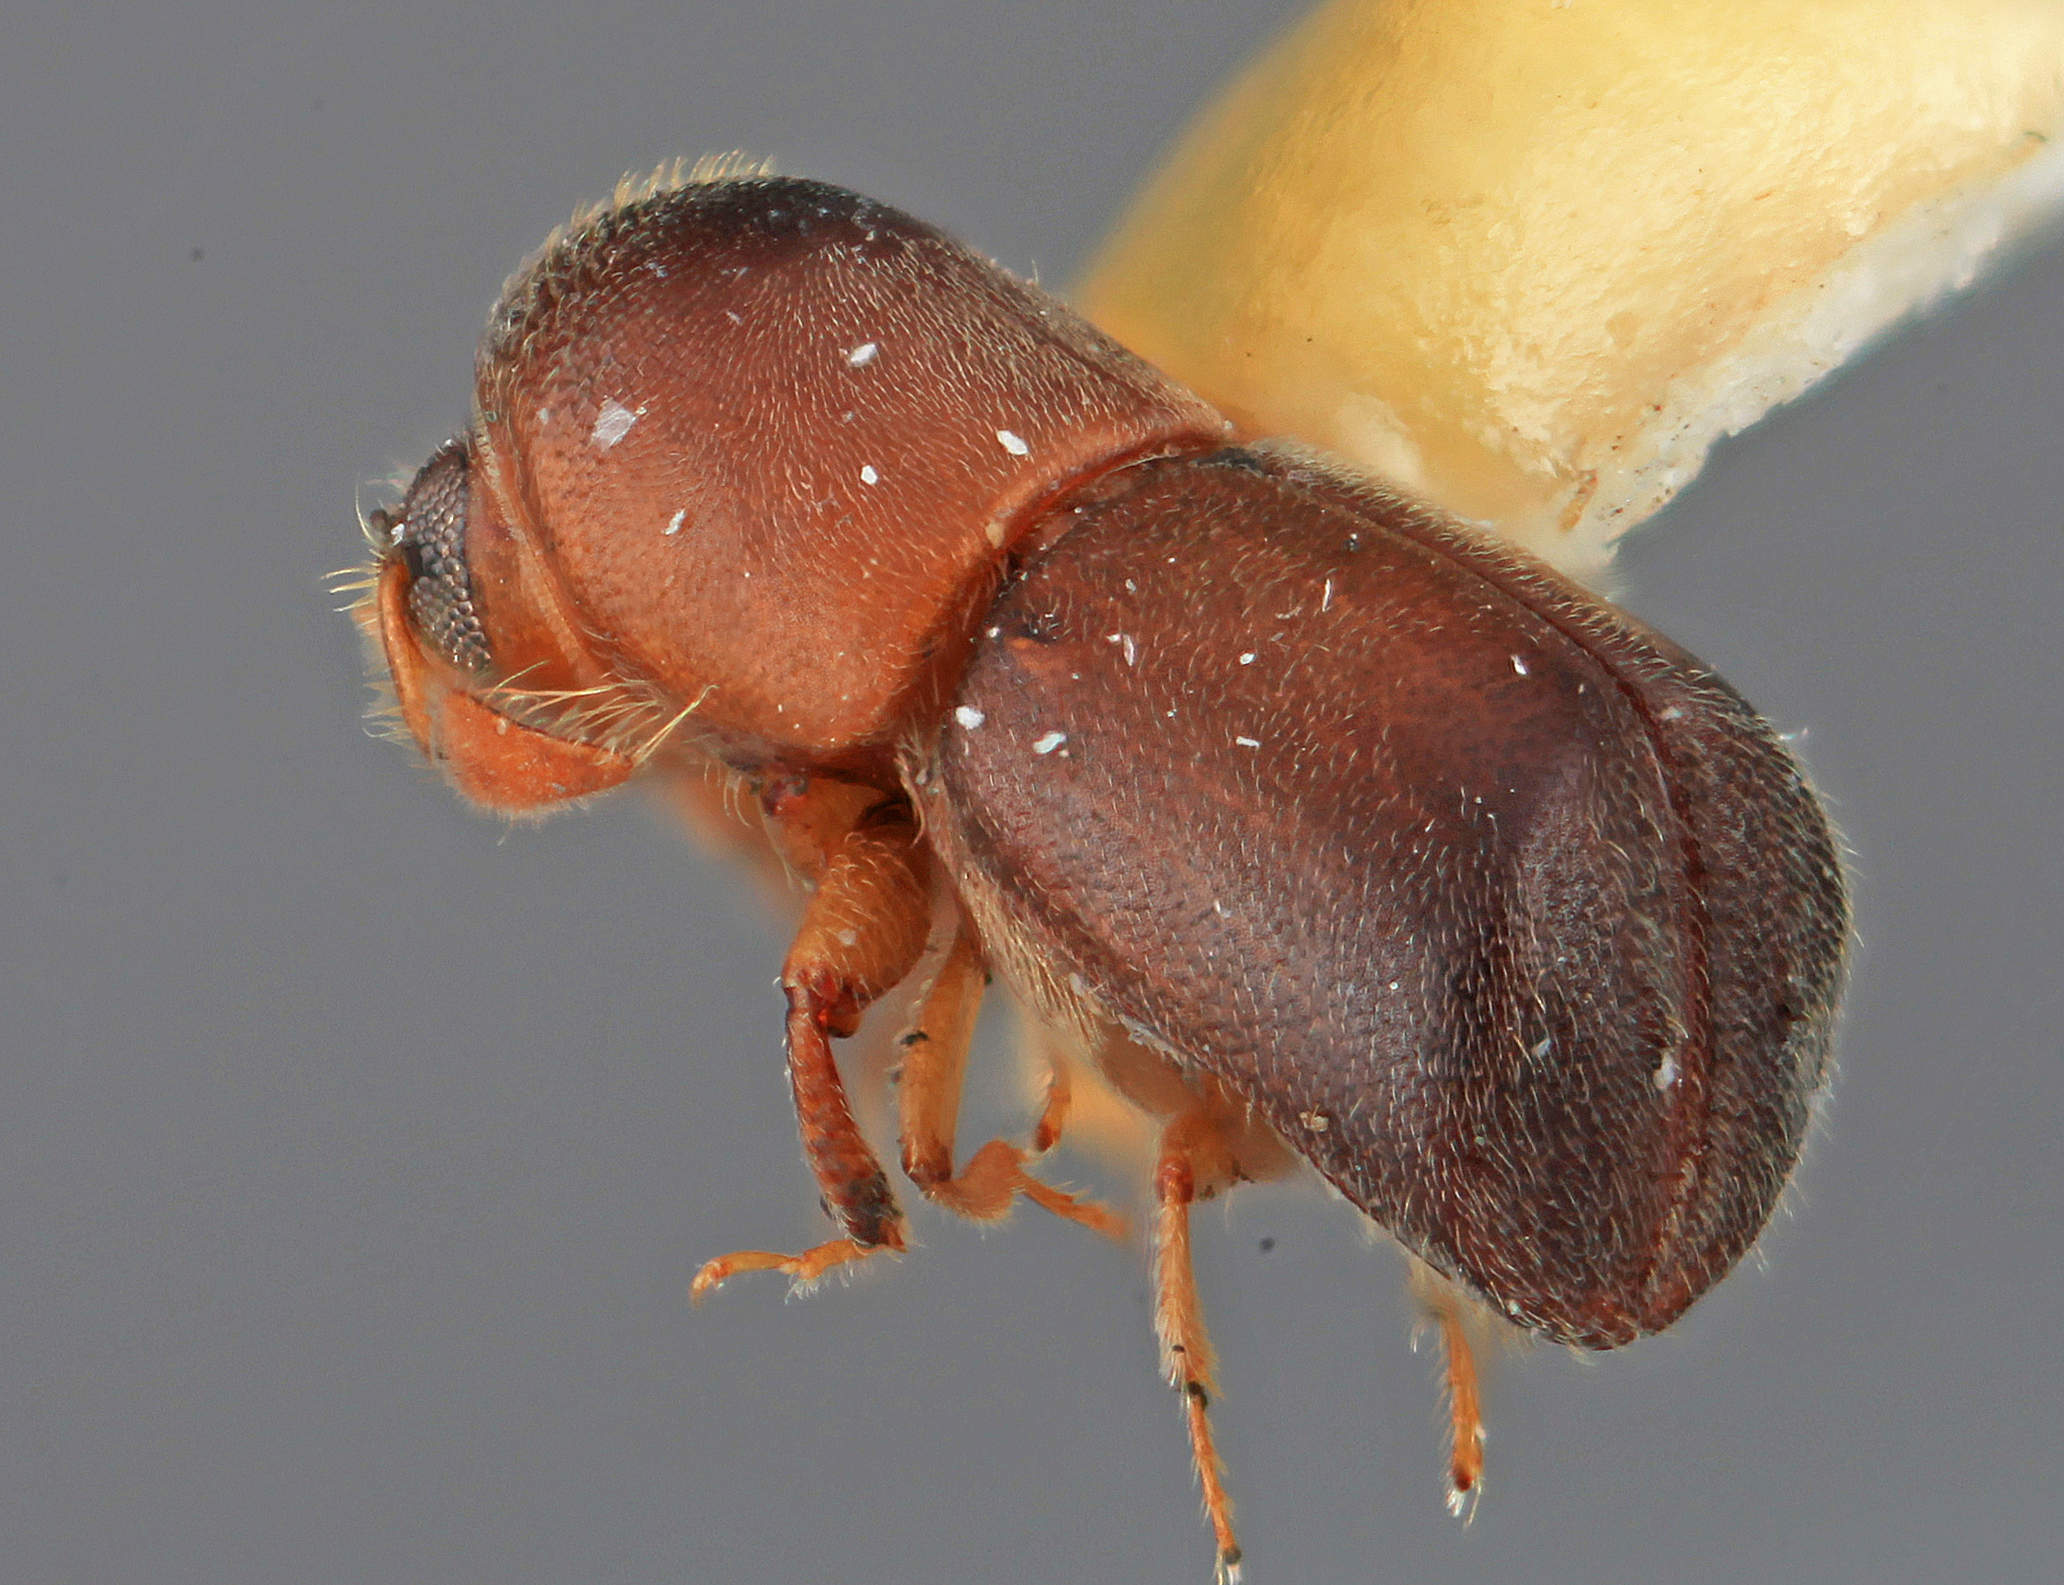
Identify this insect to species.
Paracarthylus velutinus
